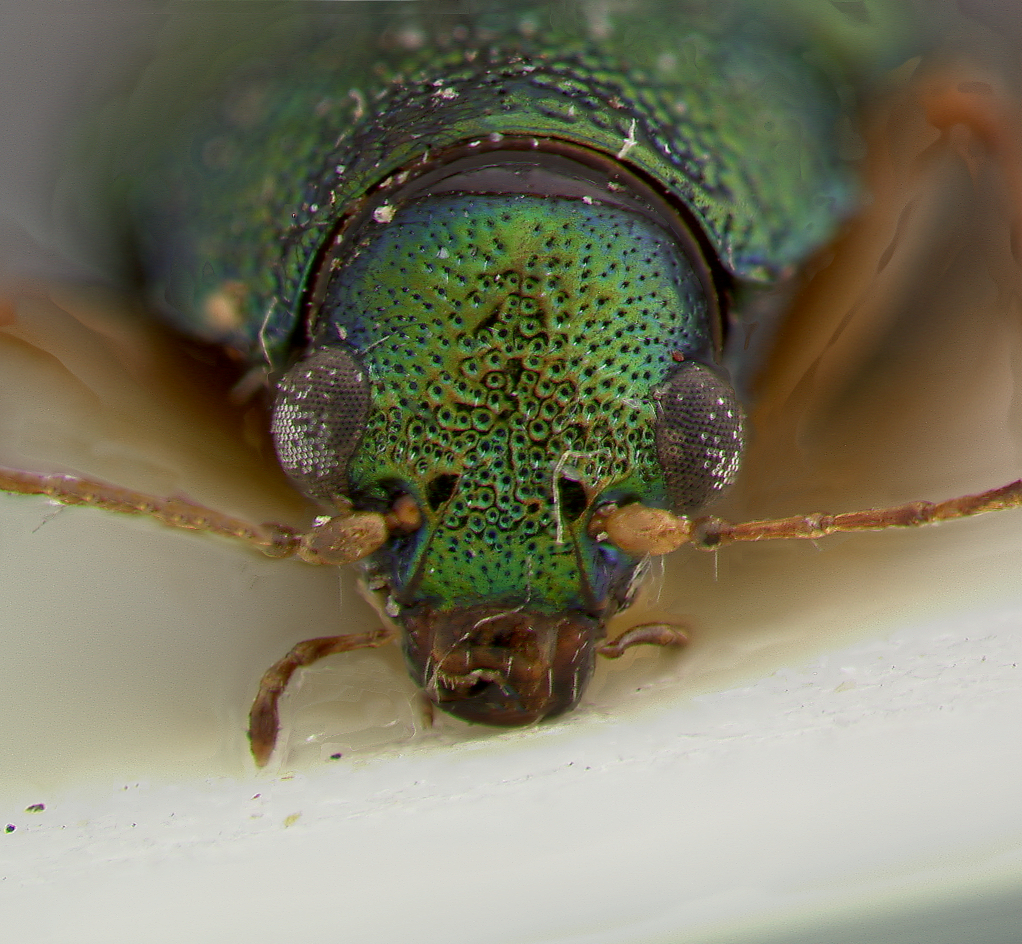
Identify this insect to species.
Colaspis lebasoides
